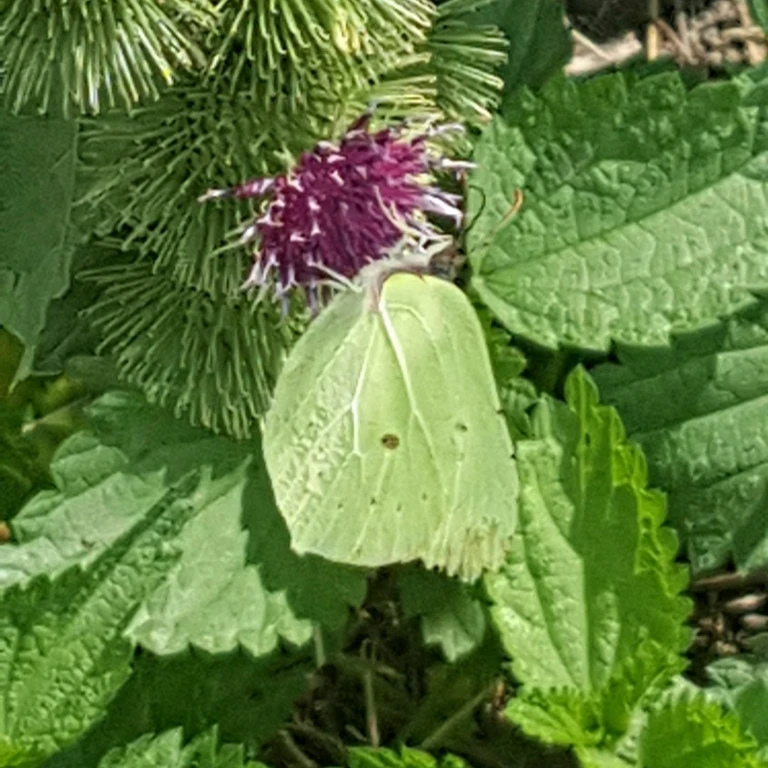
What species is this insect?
Gonepteryx rhamni
